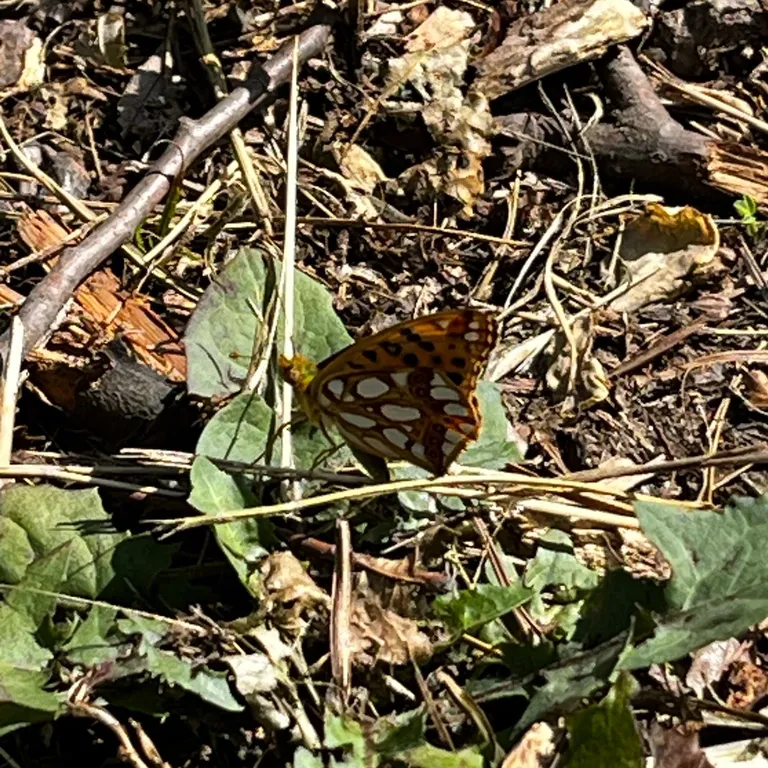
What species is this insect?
Issoria lathonia
